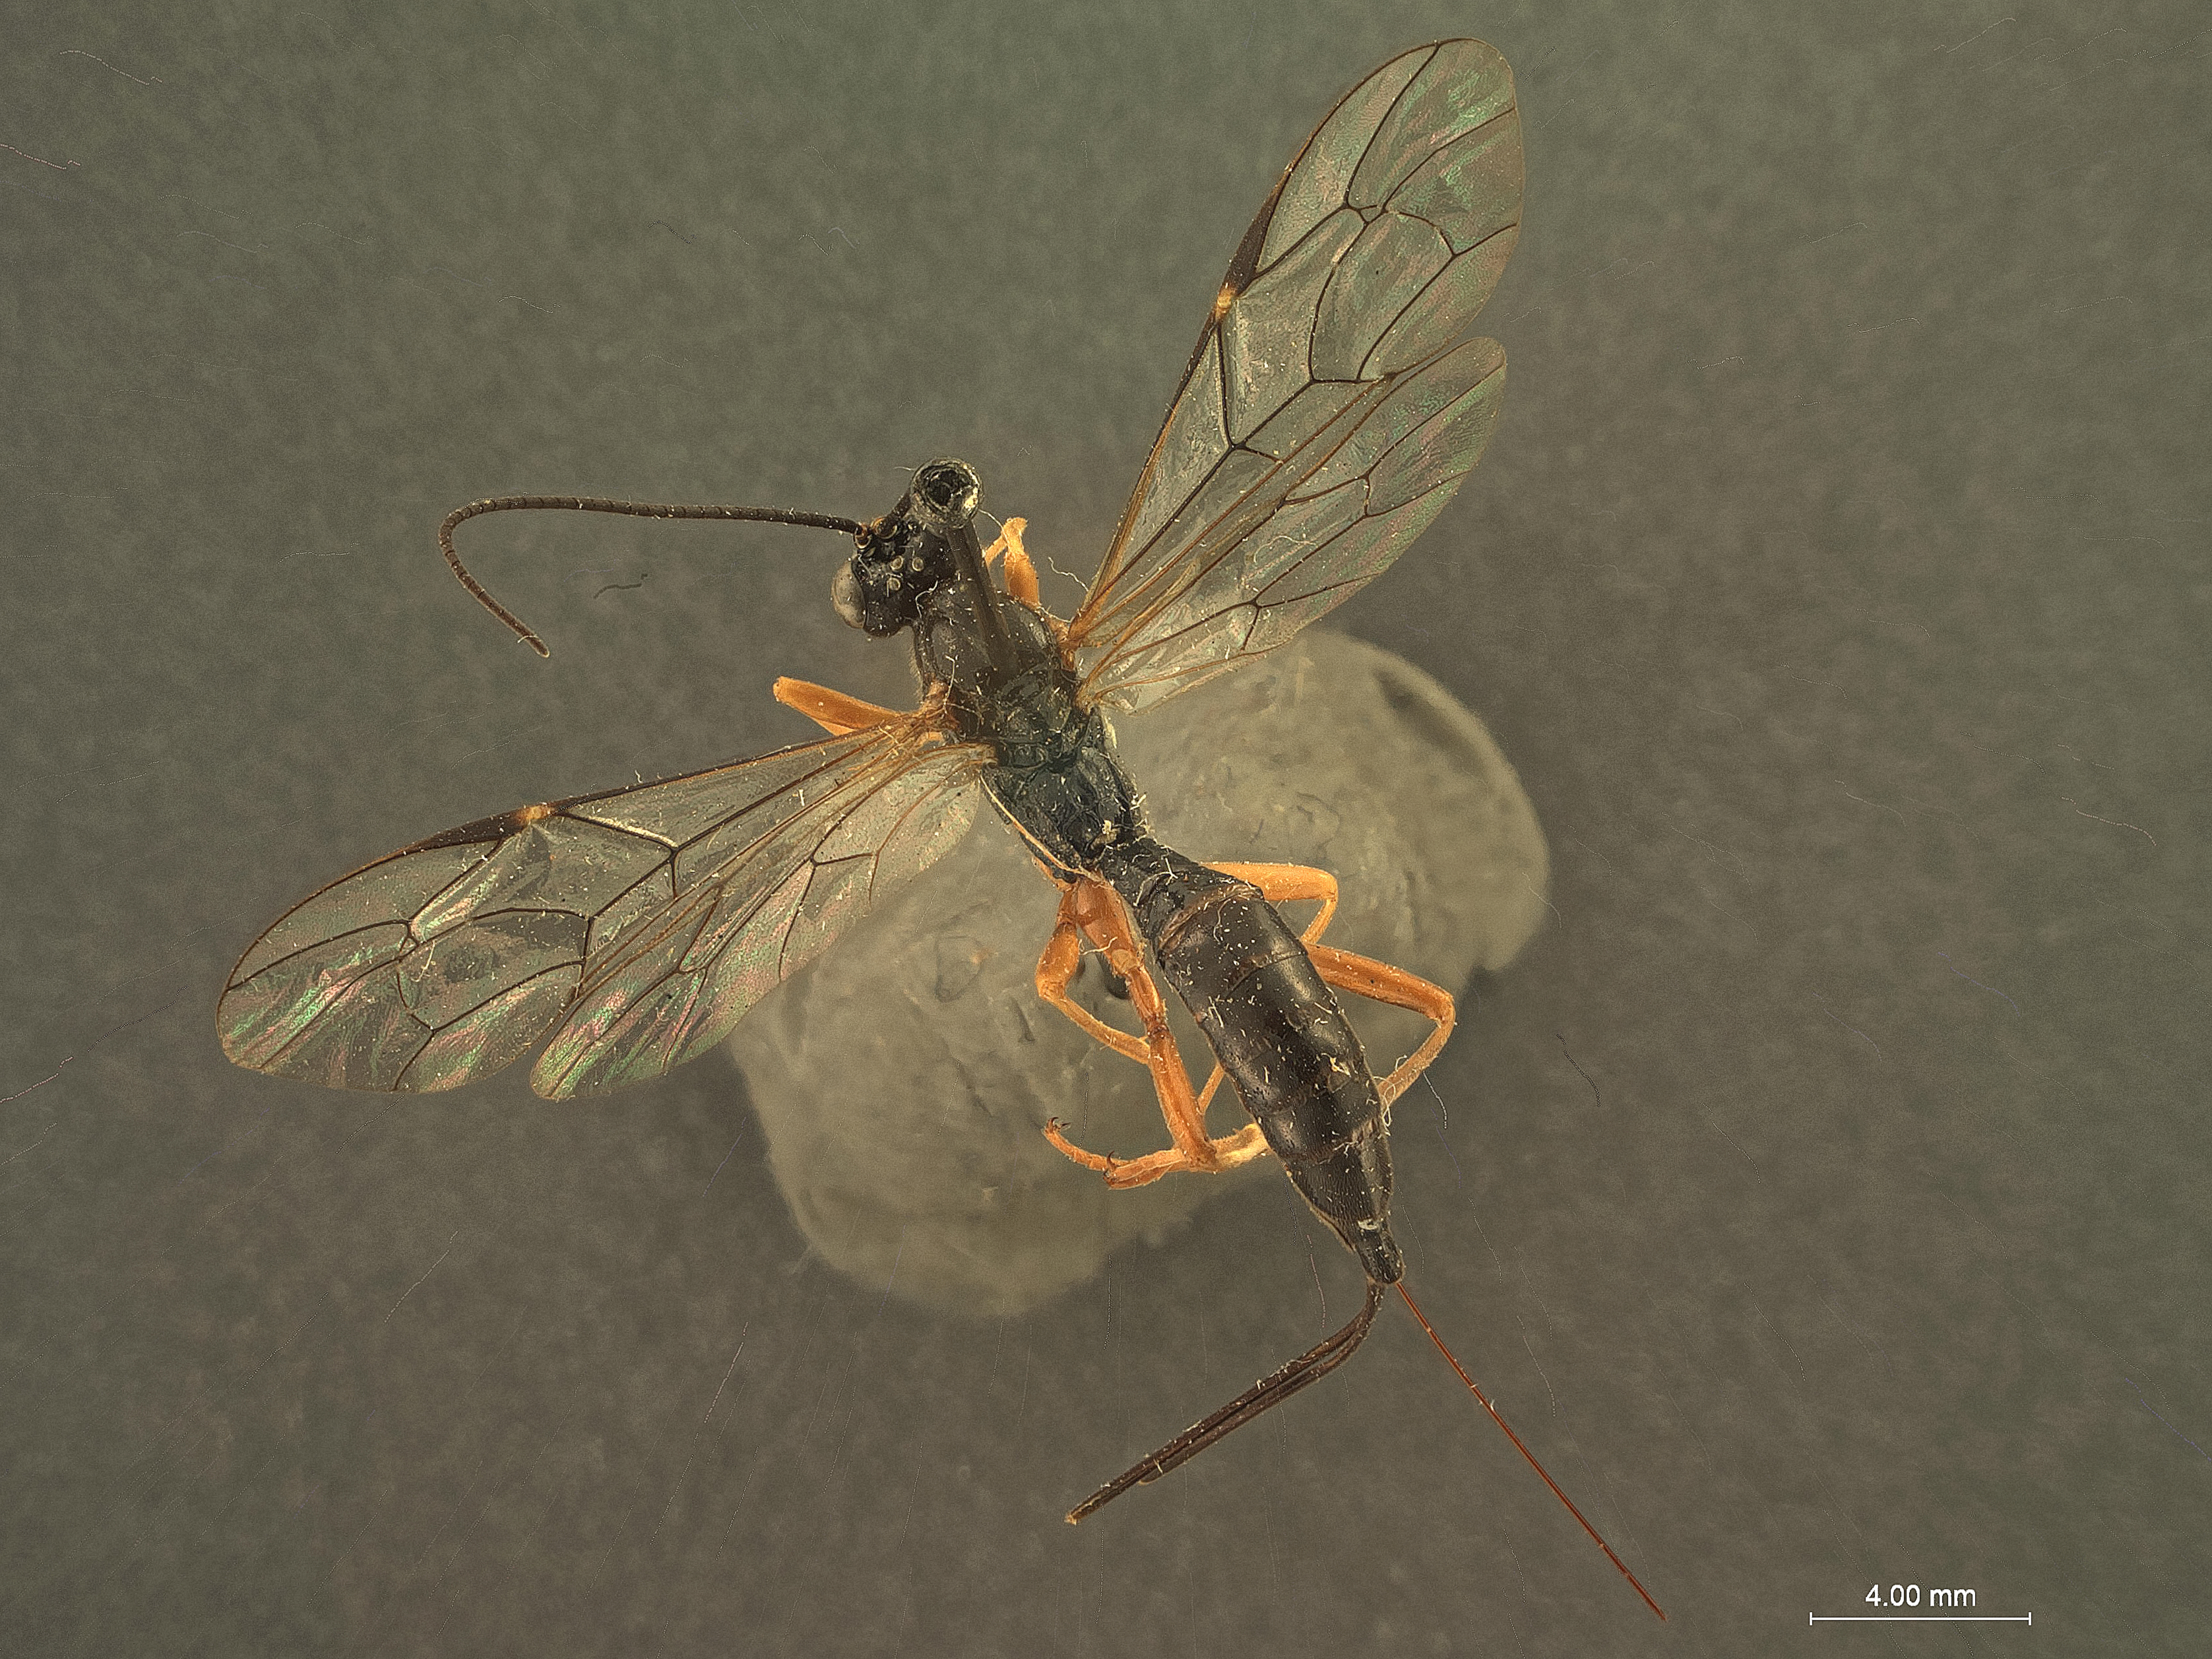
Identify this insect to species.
Coleocentrus rufocoxalis
